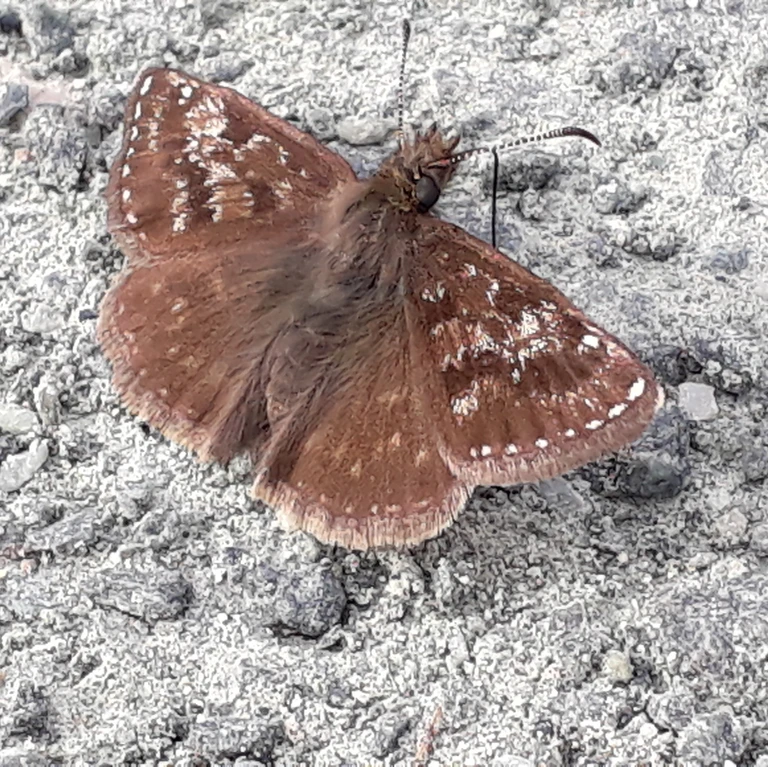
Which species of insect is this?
Erynnis tages
